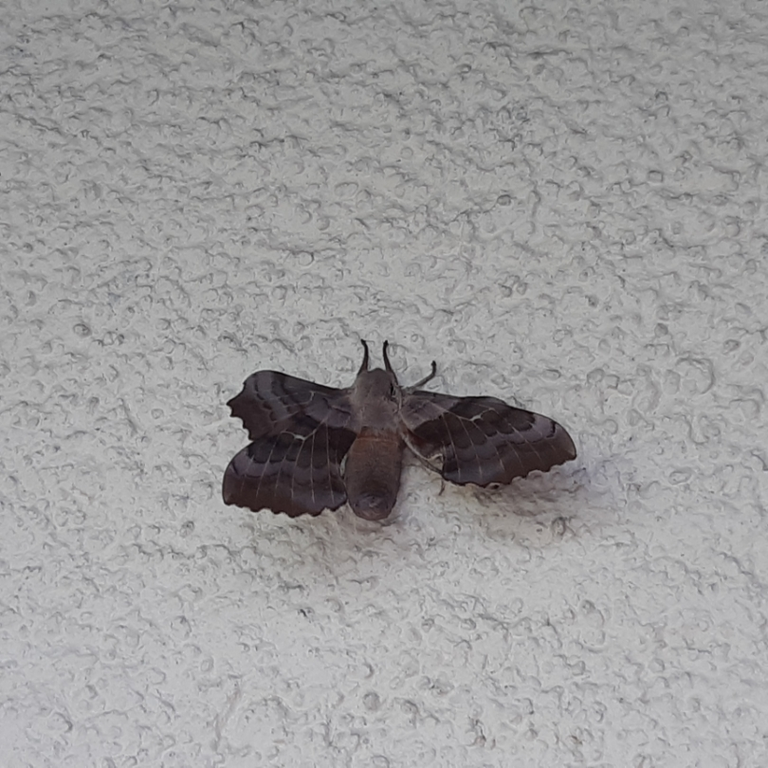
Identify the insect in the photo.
Laothoe populi
